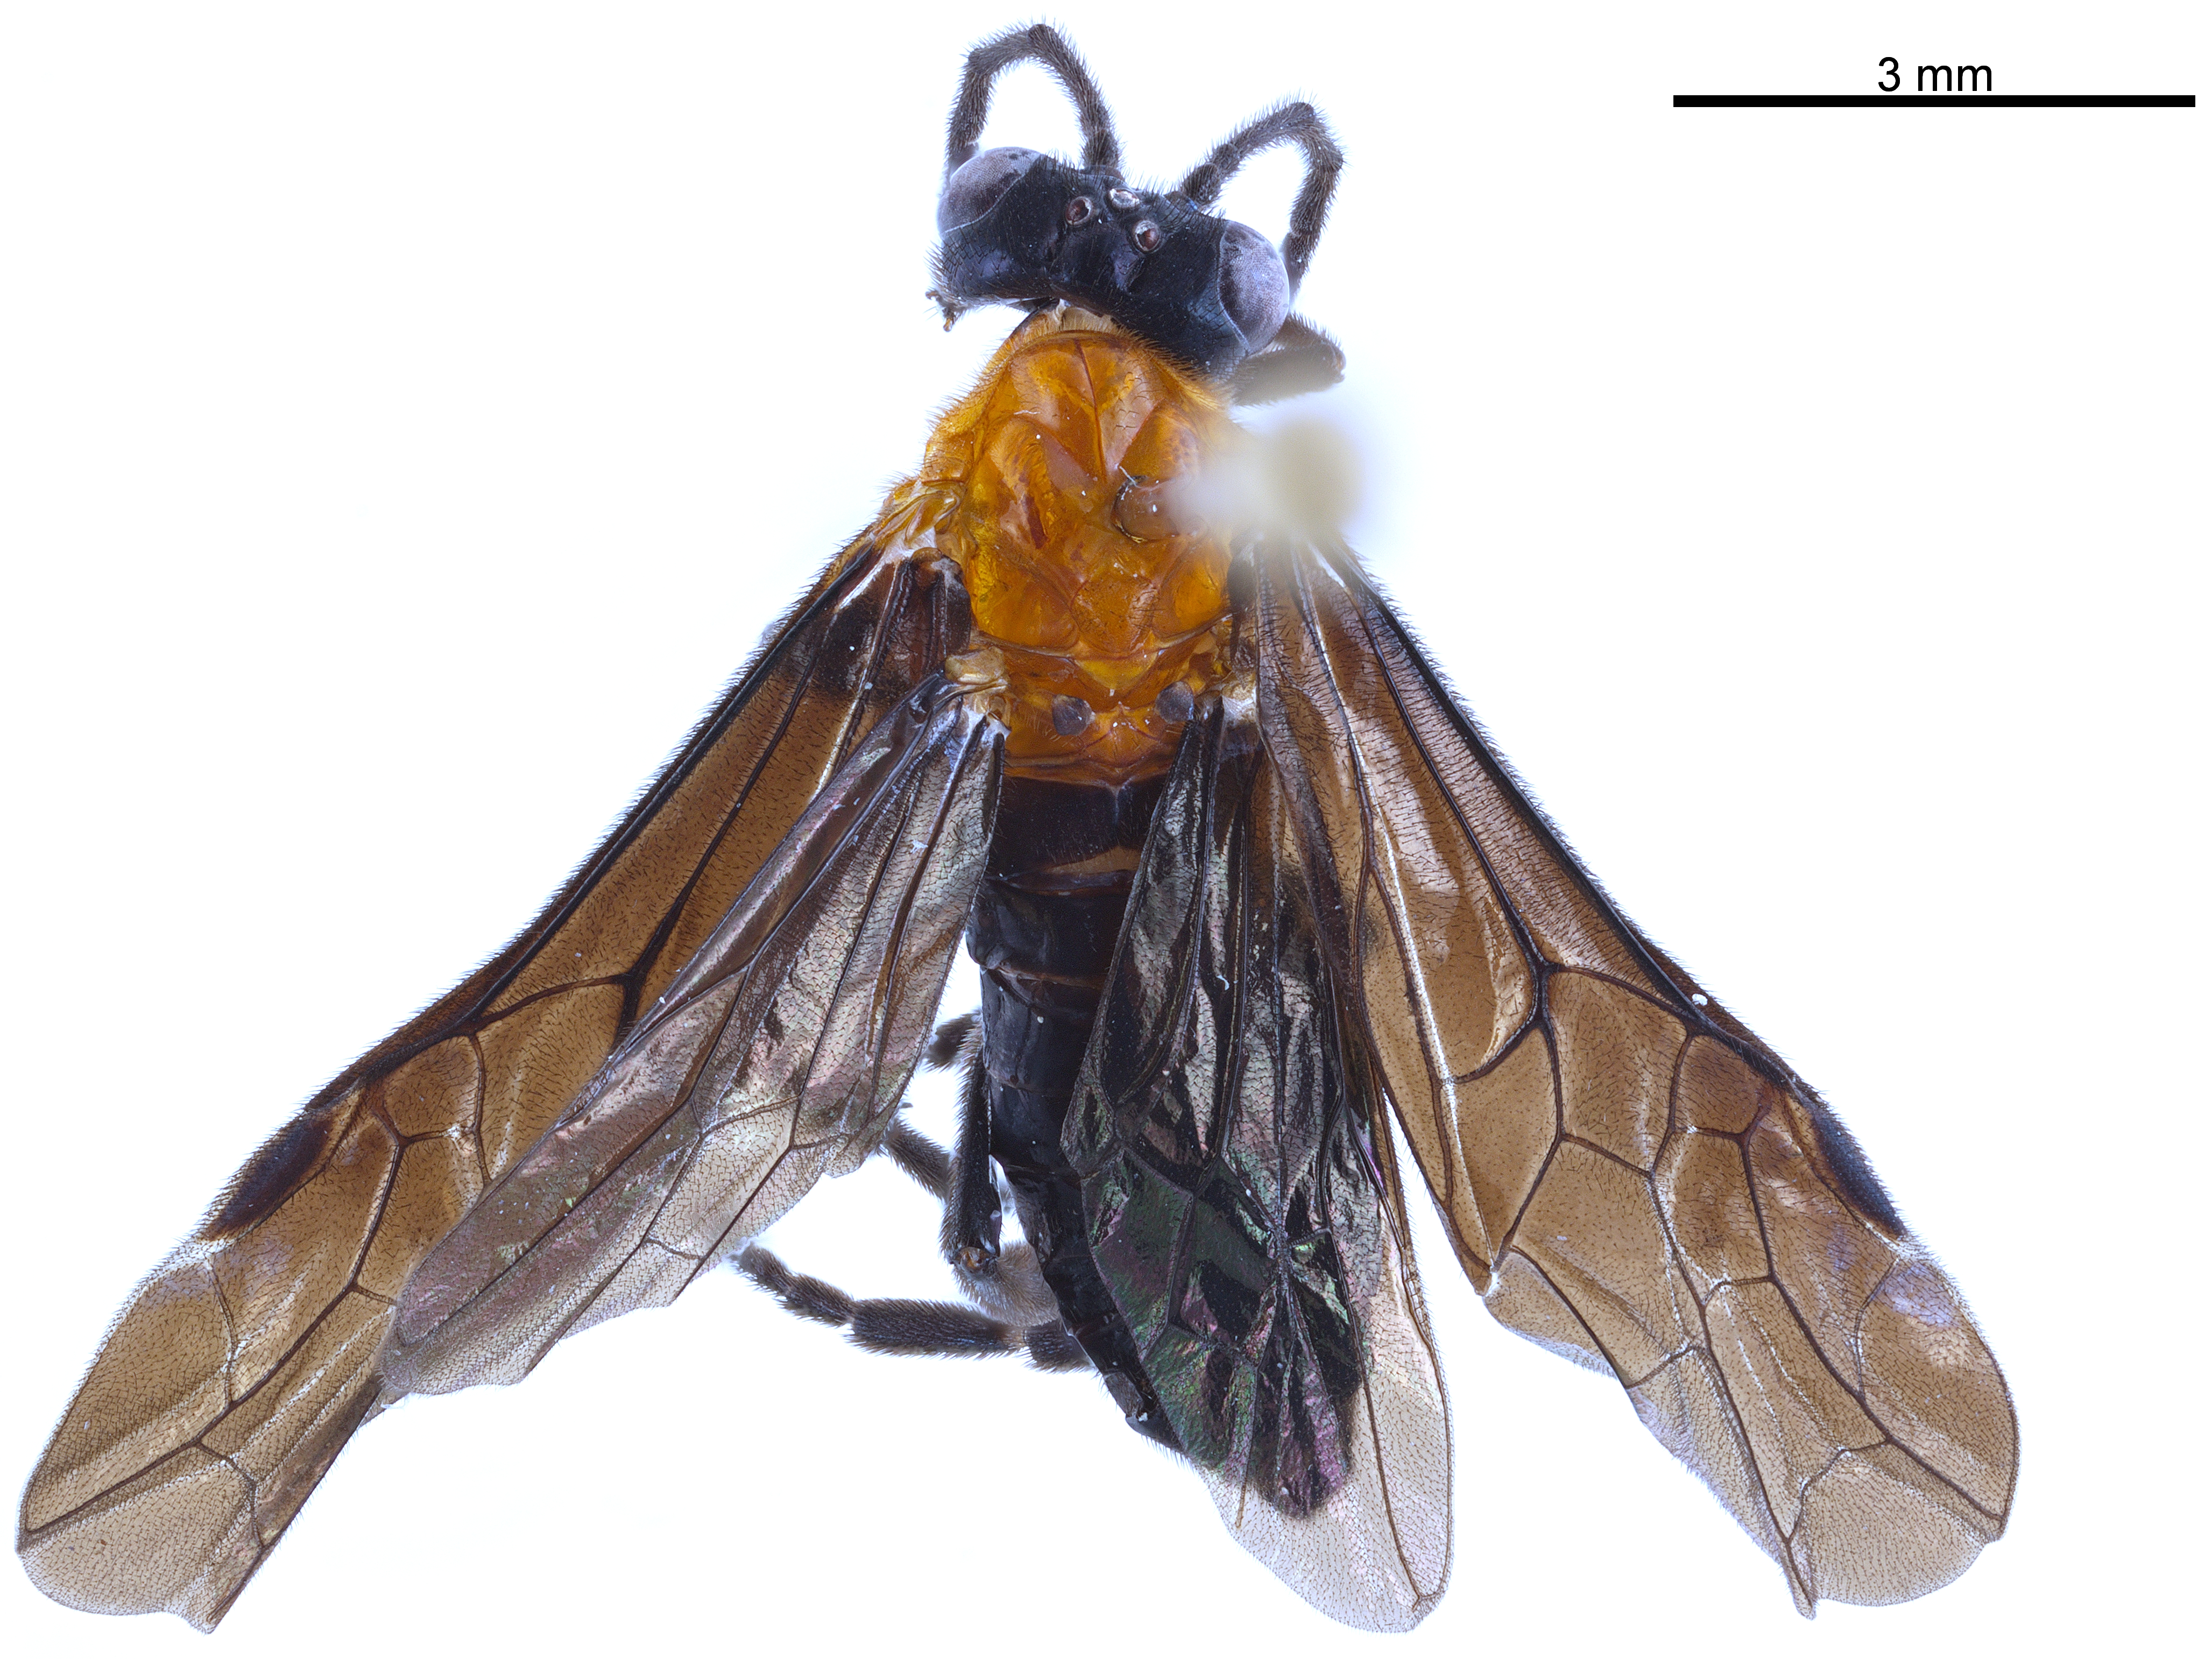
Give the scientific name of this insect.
Meliniola punctata
